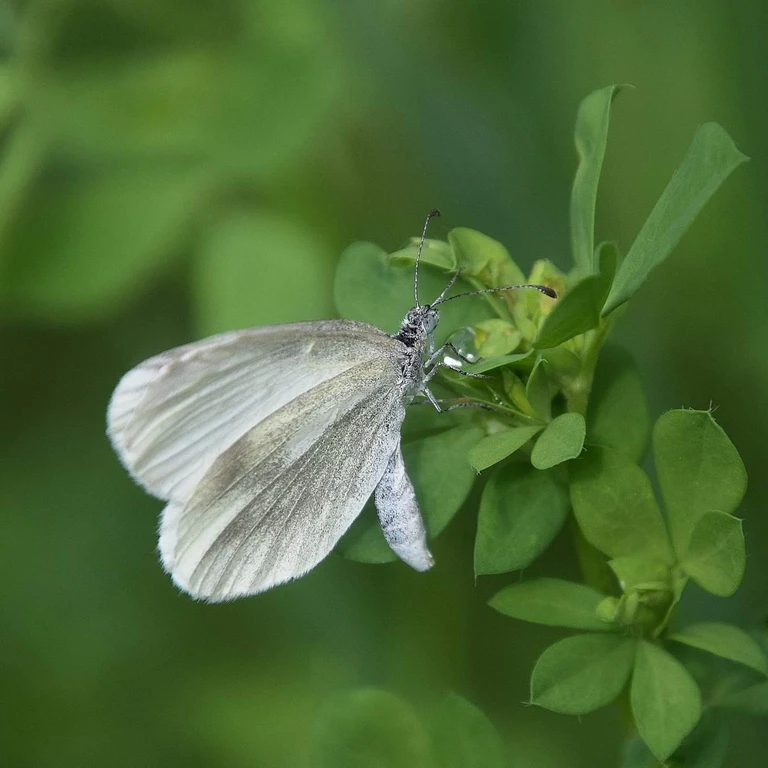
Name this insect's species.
Leptidea sinapis/juvernica
